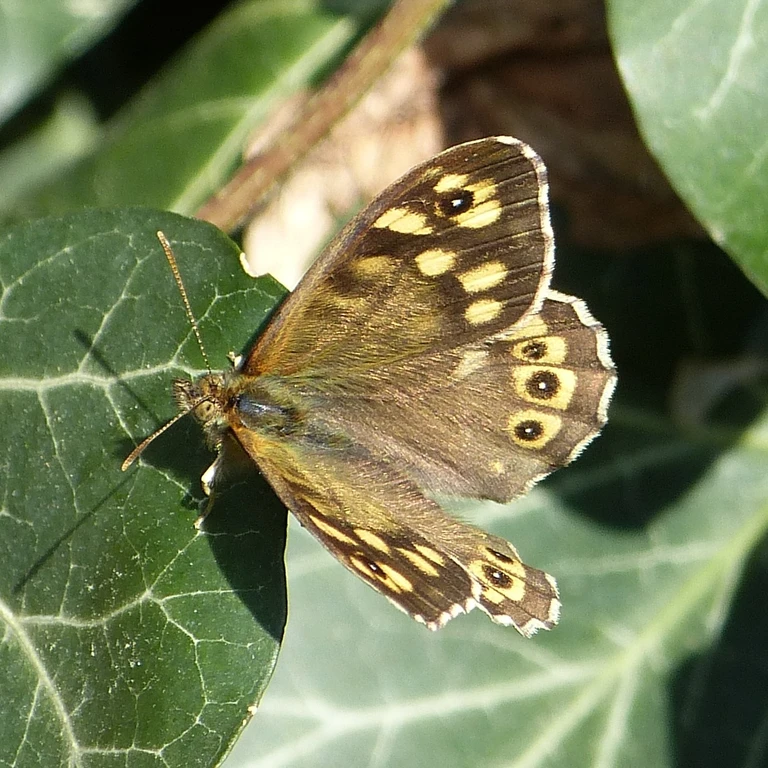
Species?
Pararge aegeria
